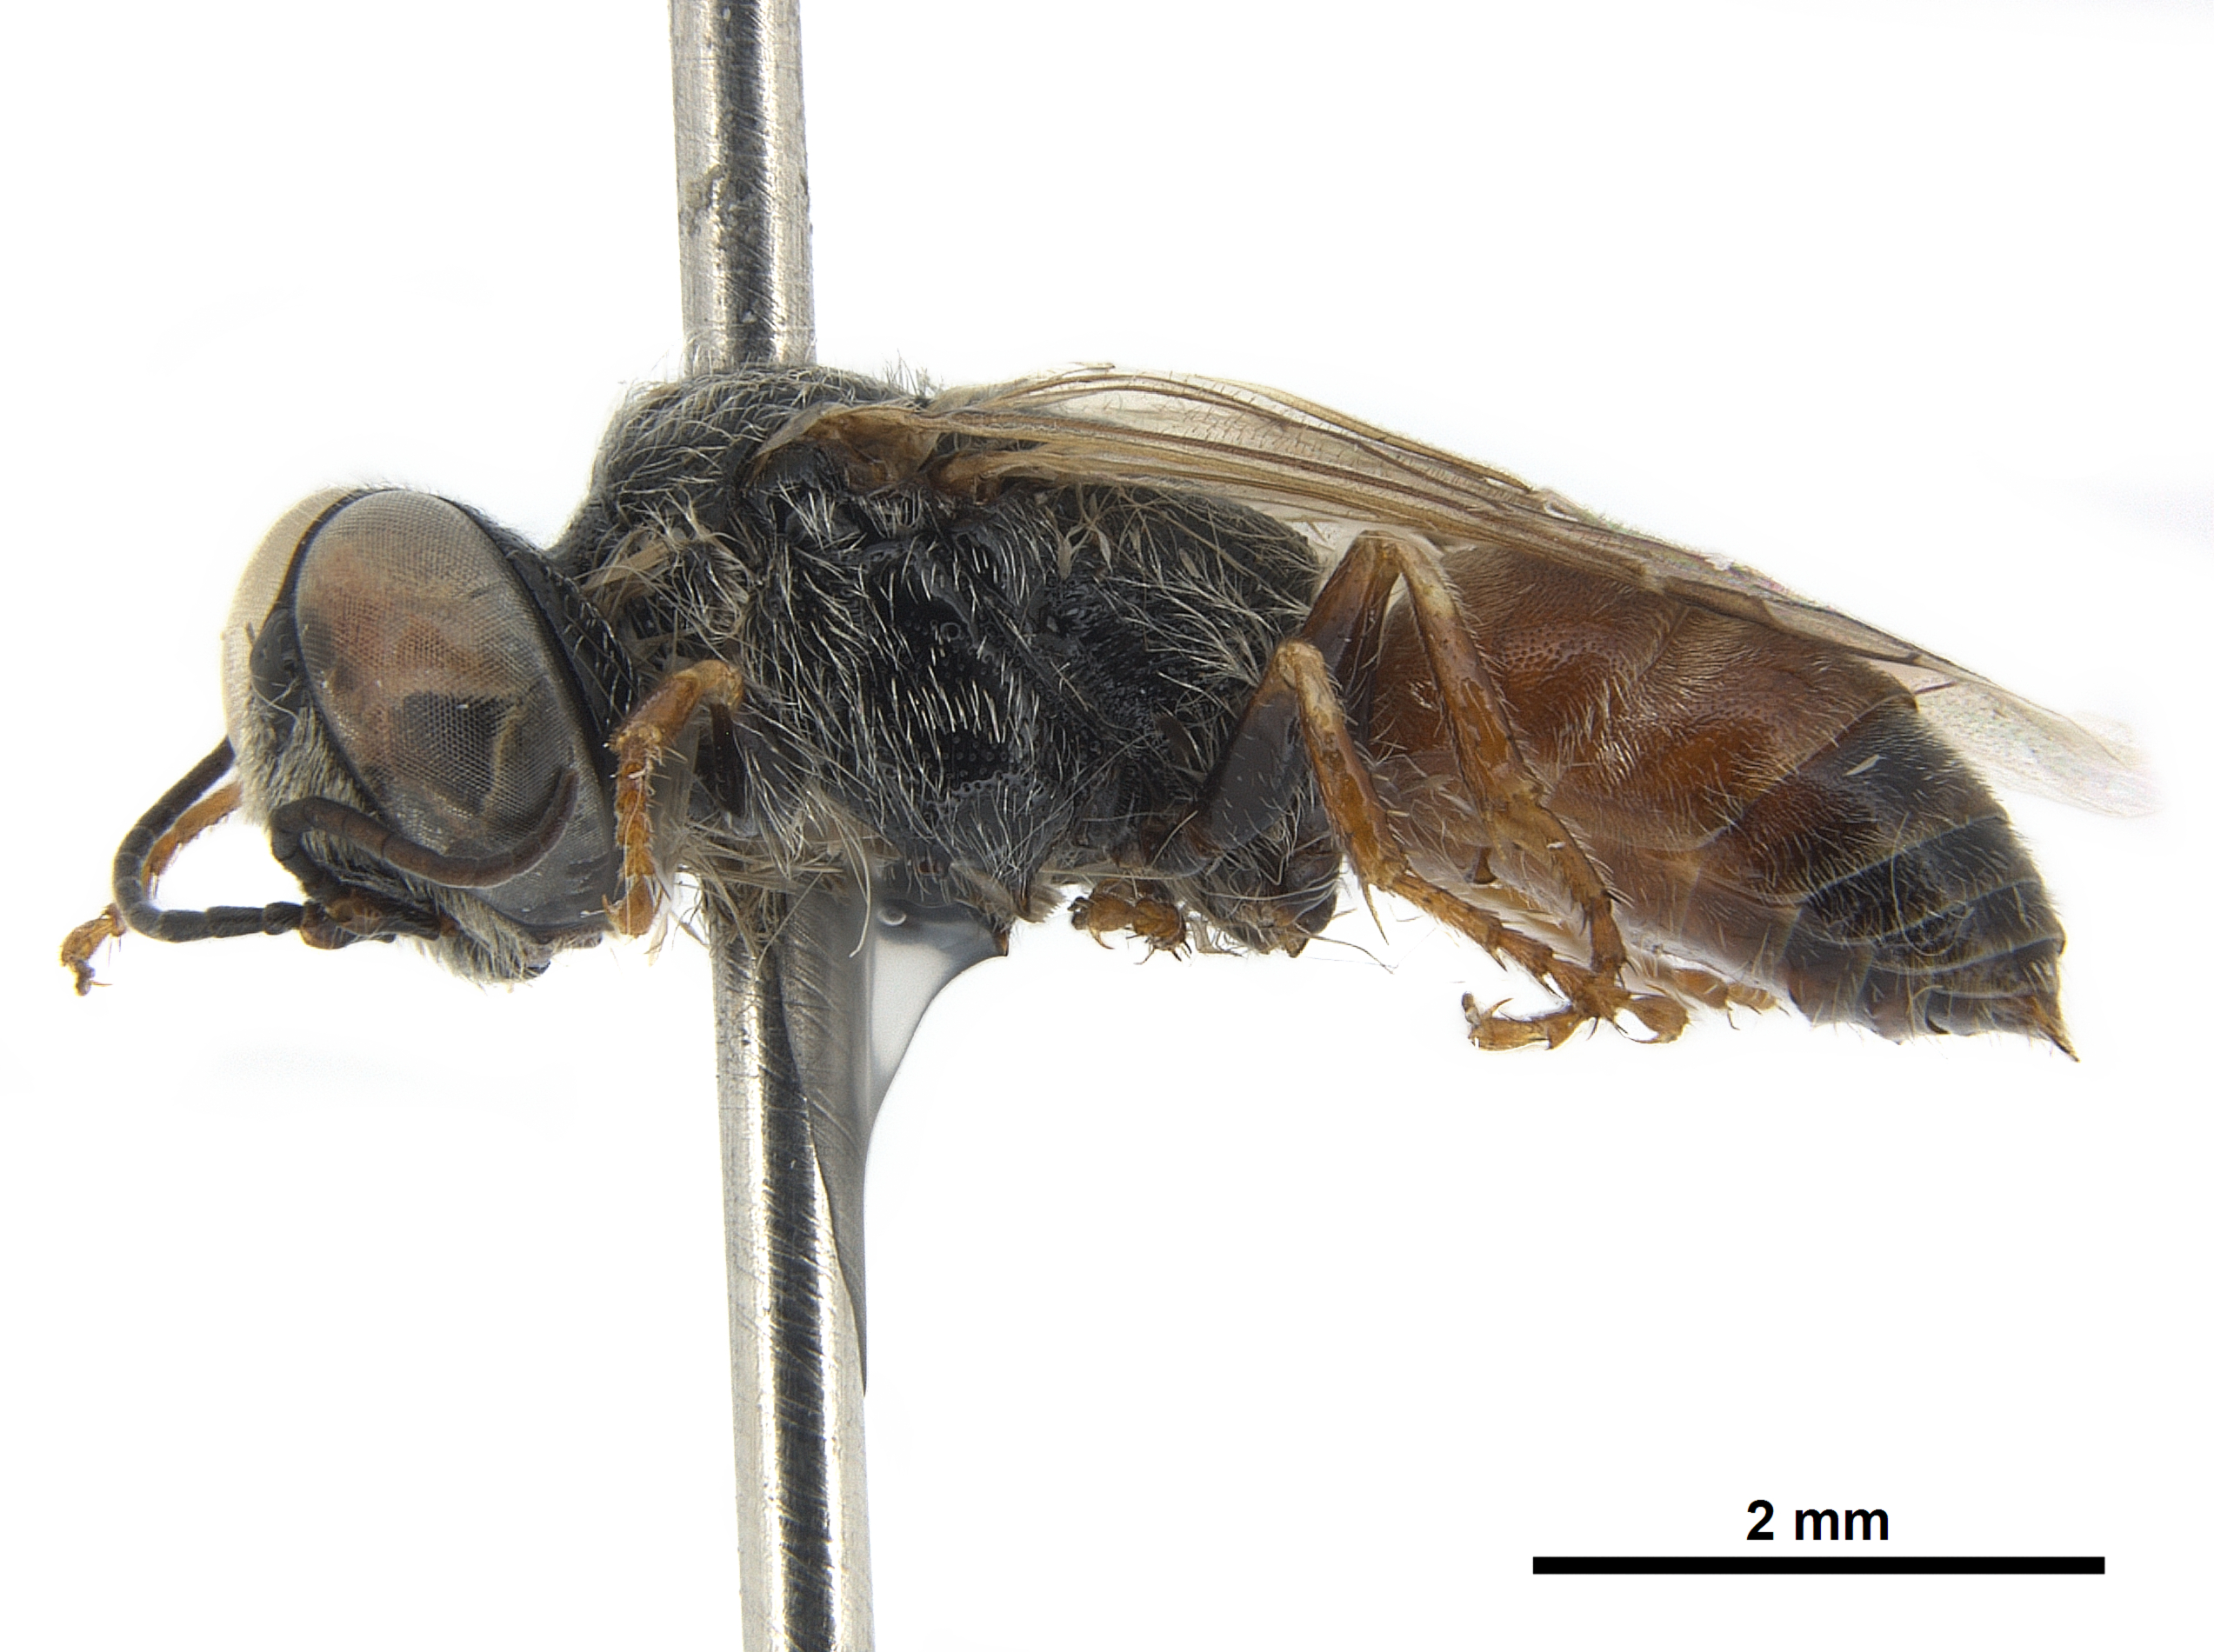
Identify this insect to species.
Prosopigastra creon
